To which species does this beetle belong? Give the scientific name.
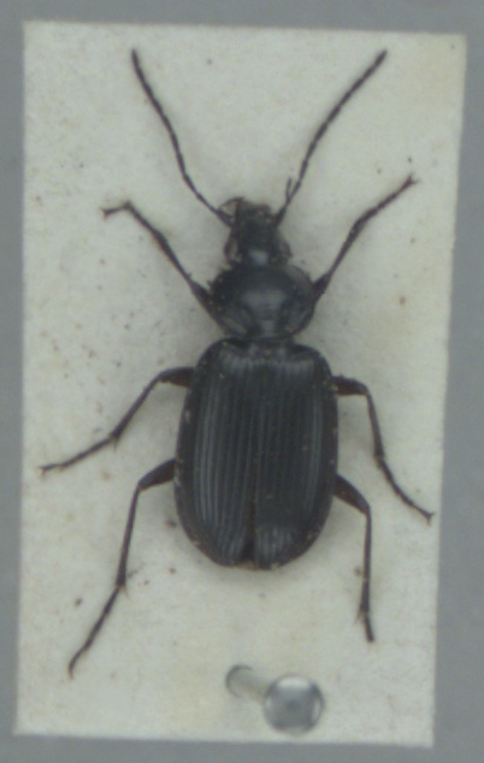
Agonum emarginatum
